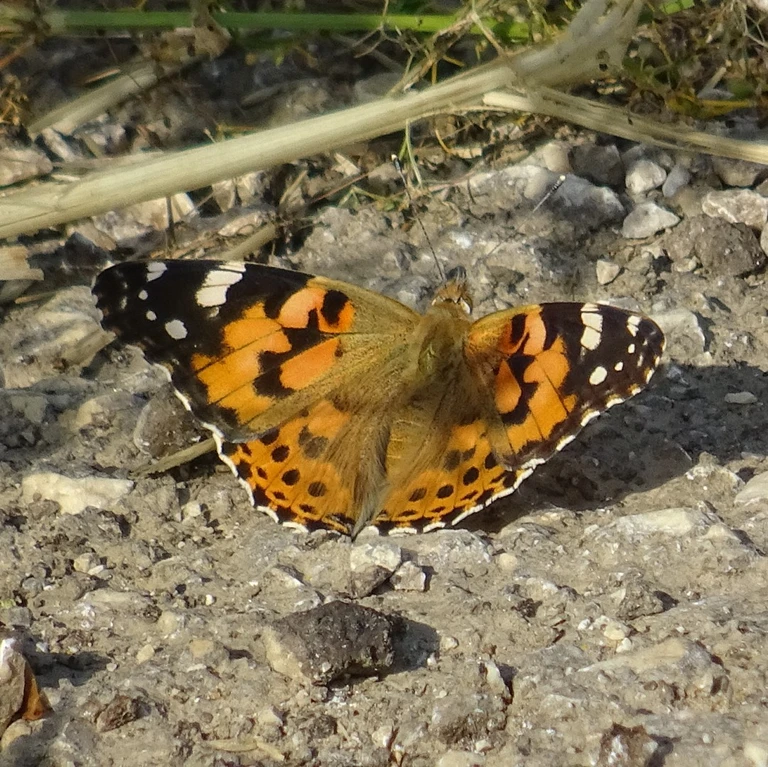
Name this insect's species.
Vanessa cardui
